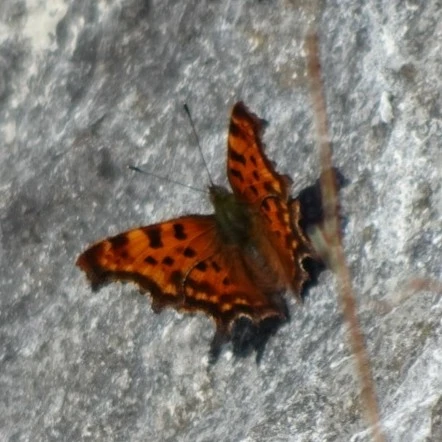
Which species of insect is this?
Polygonia c-album
